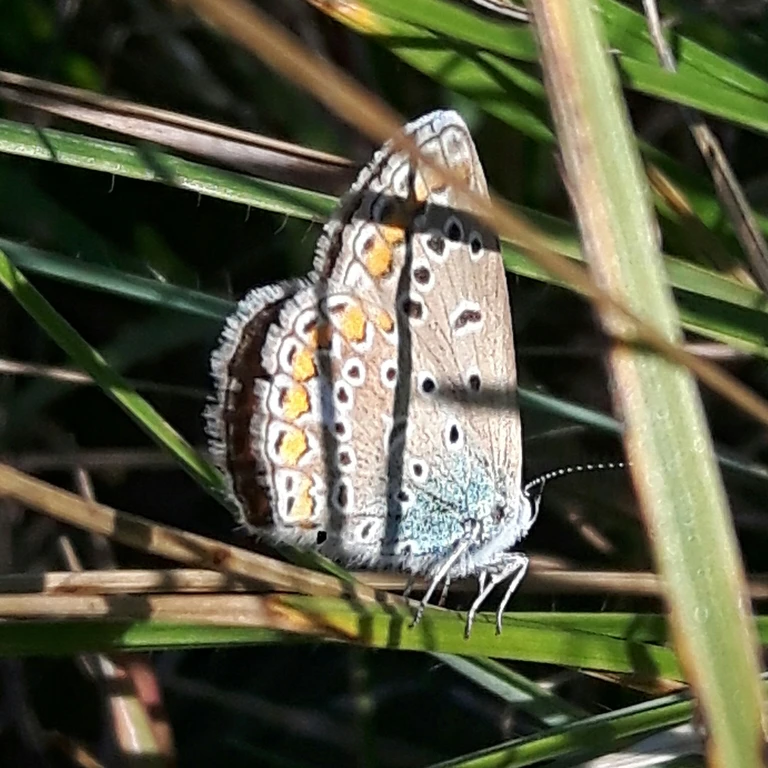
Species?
Polyommatus icarus
